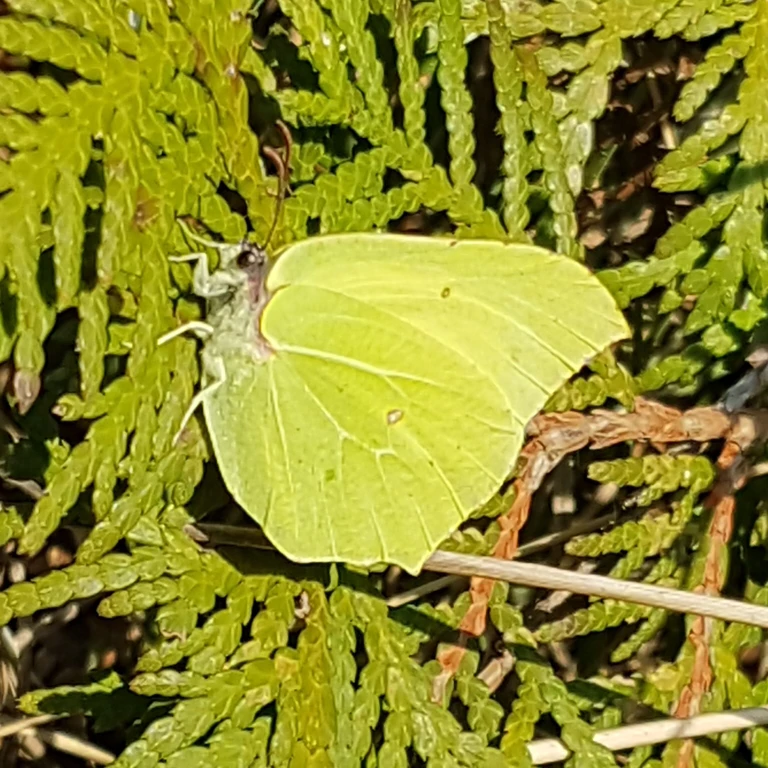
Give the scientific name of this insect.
Gonepteryx rhamni
